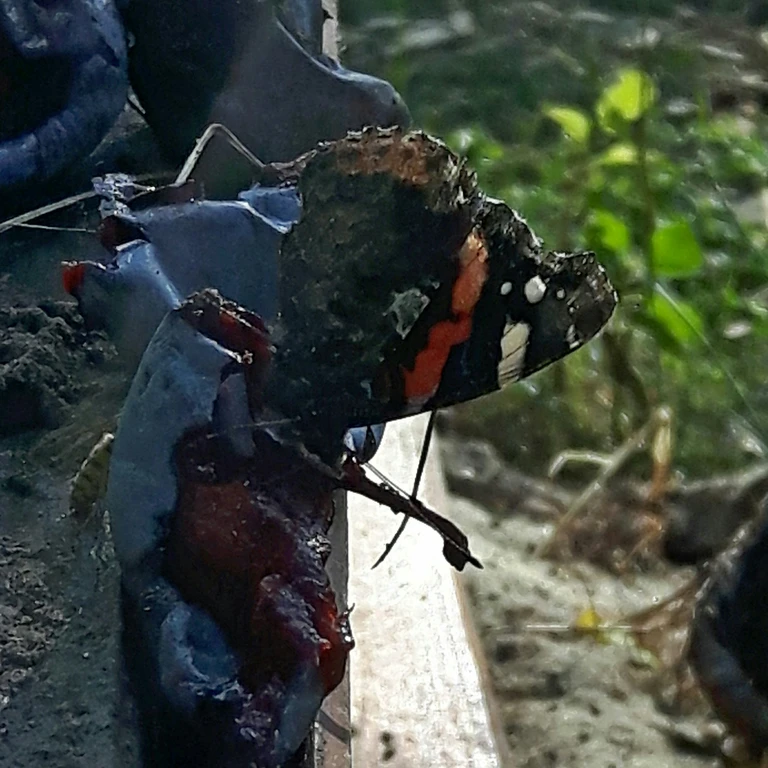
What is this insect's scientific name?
Vanessa atalanta
